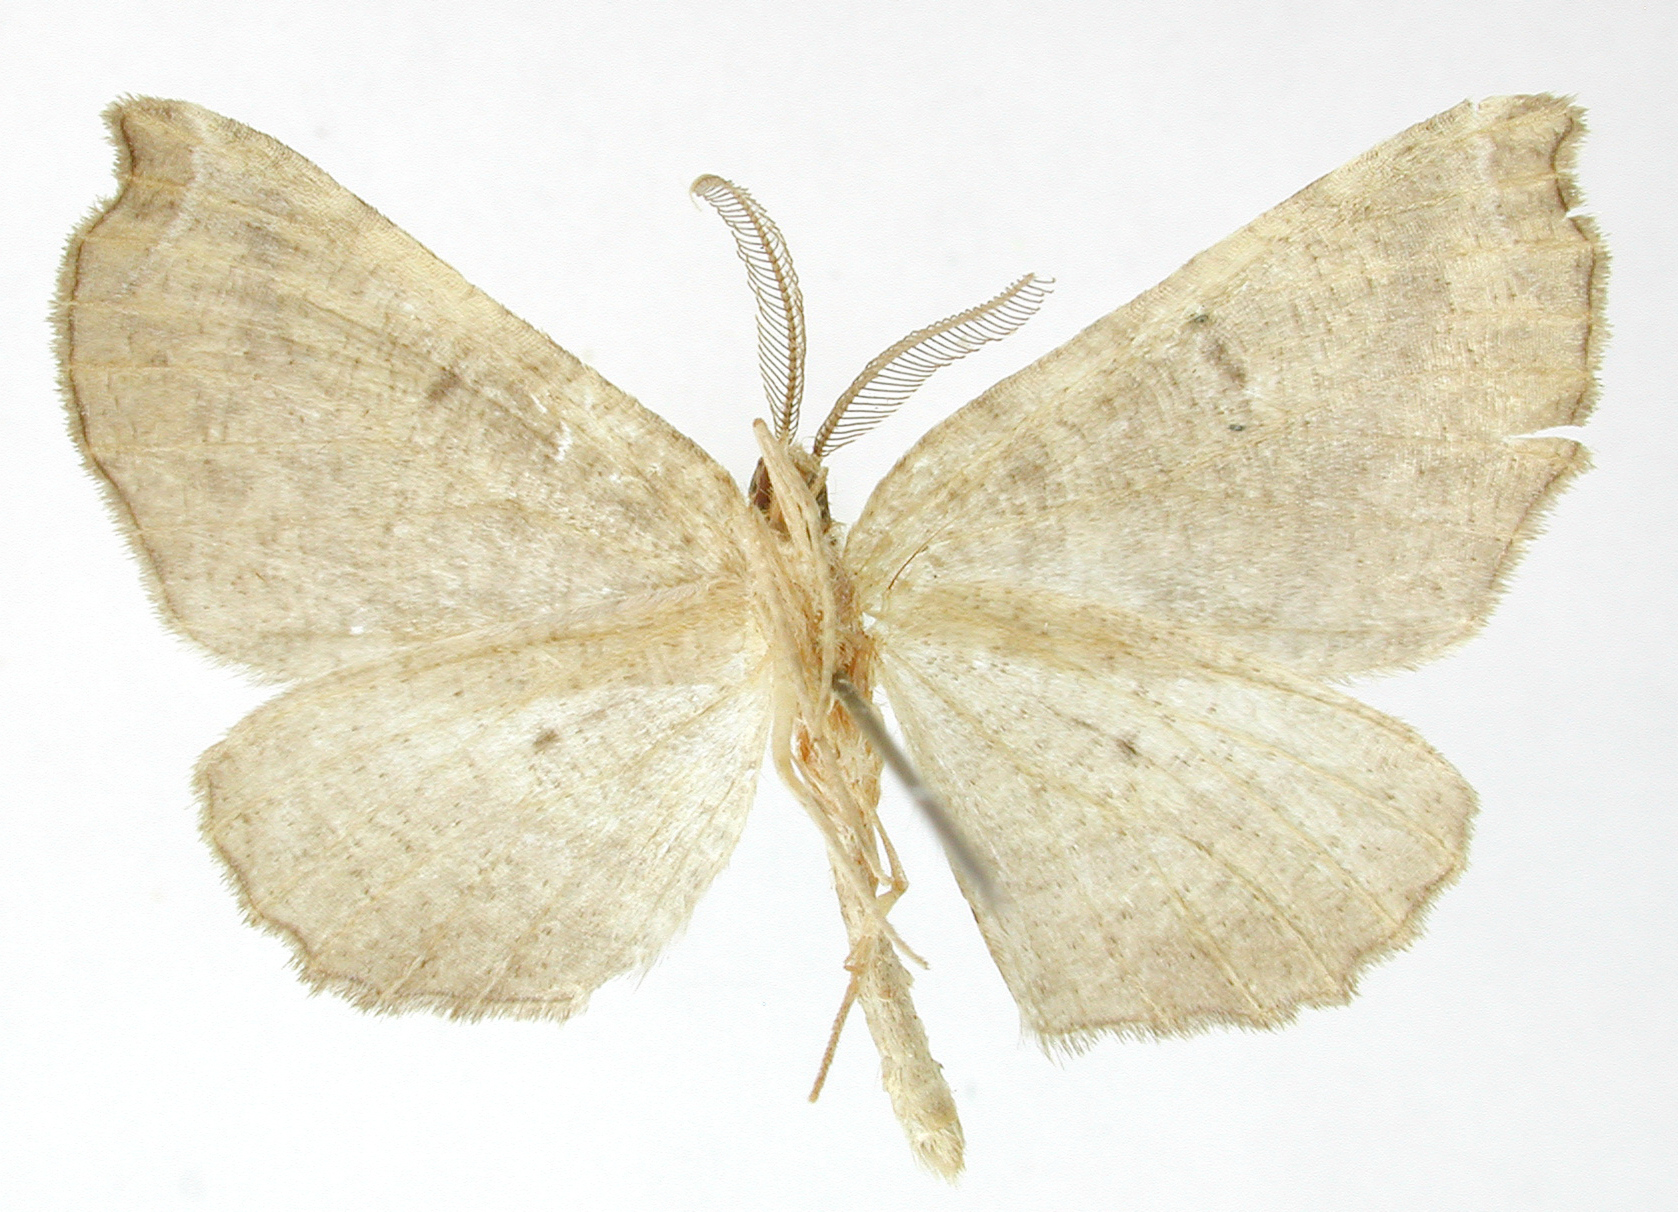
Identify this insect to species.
Selenia abramaria
